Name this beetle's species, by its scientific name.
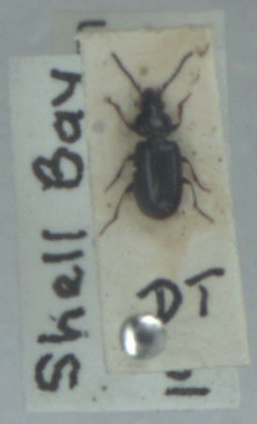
Acupalpus brunnipes
